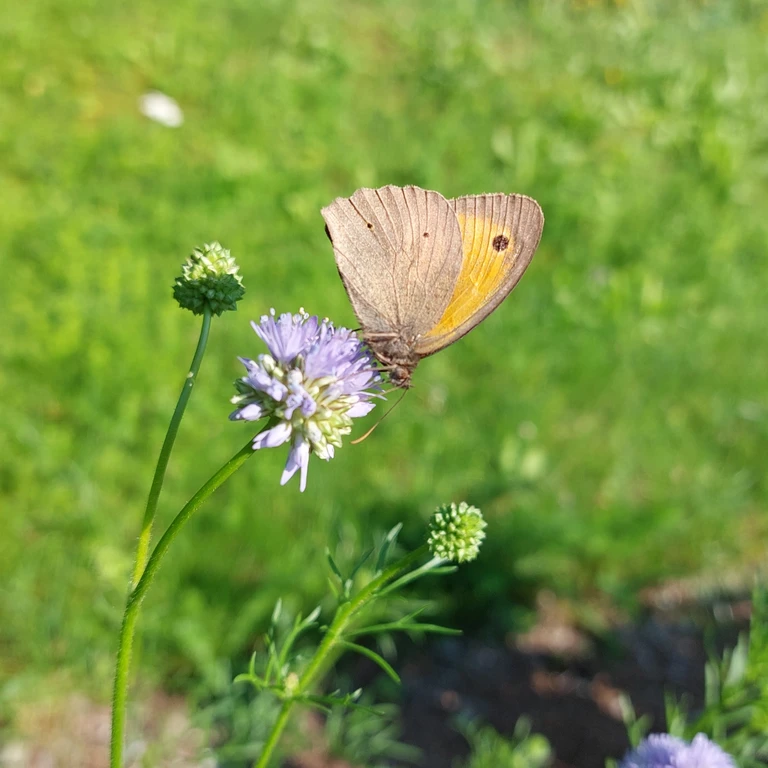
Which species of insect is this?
Maniola jurtina
